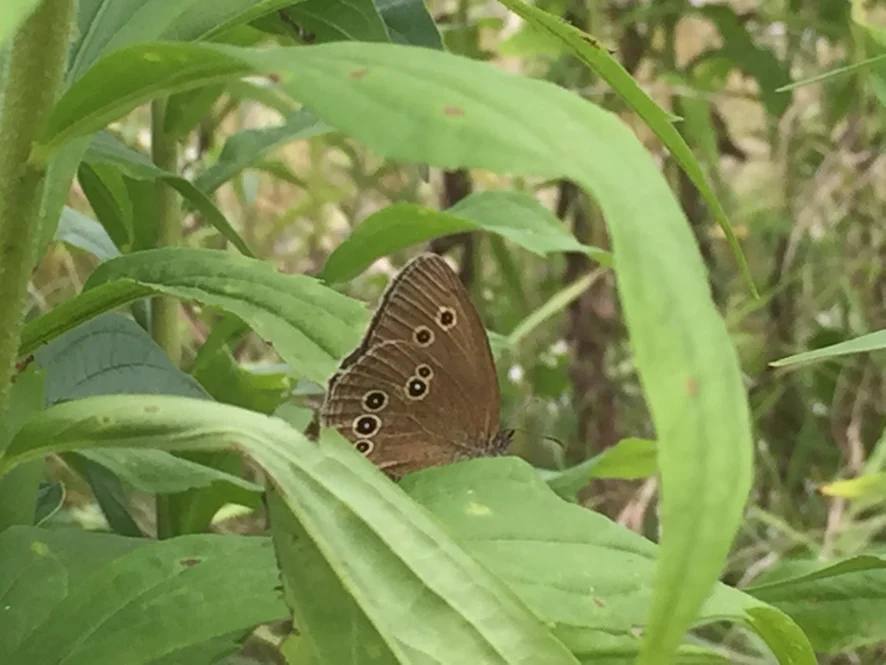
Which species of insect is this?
Aphantopus hyperantus
